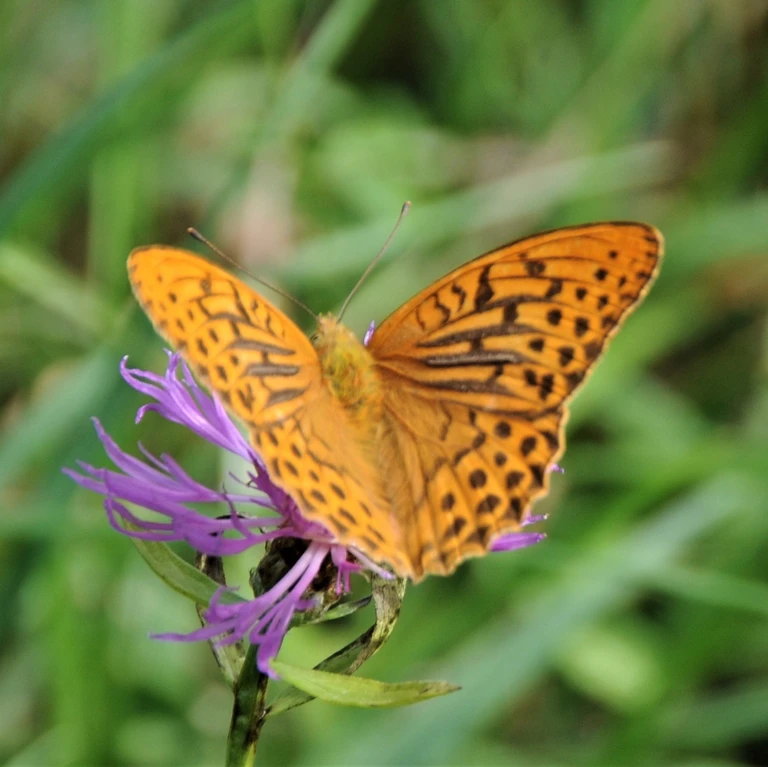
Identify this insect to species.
Argynnis paphia
